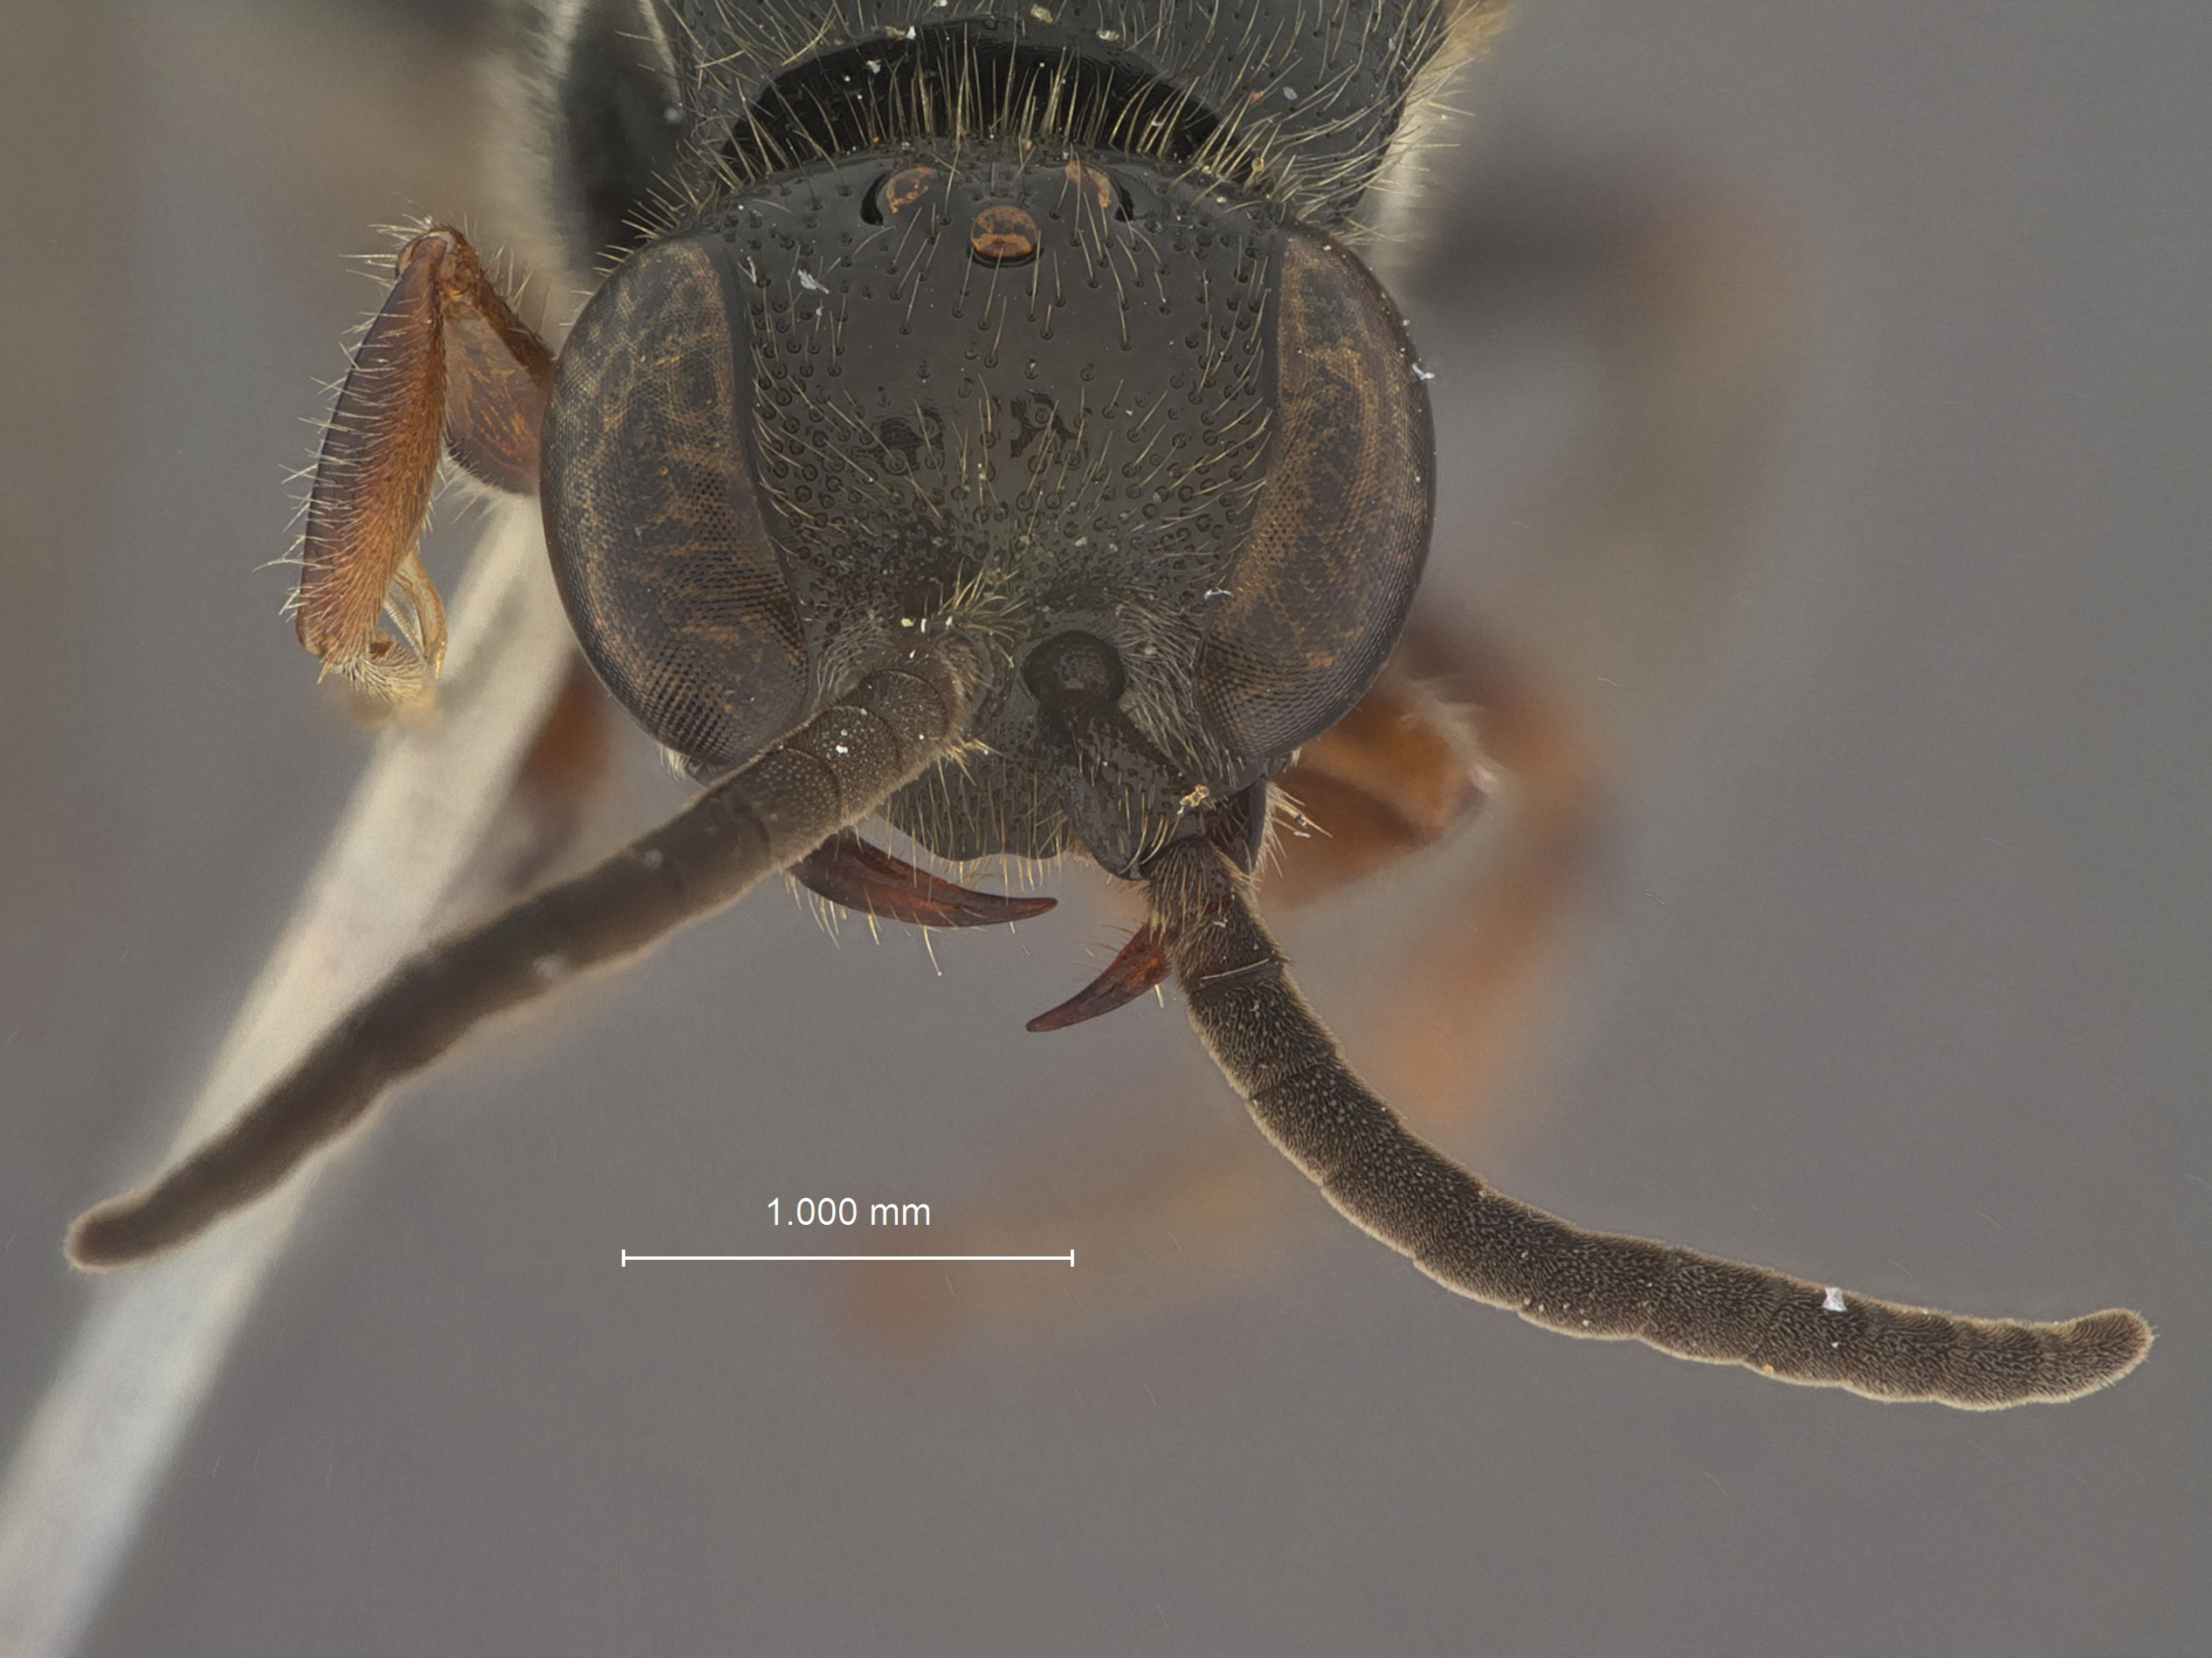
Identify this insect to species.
Tiphia changi
